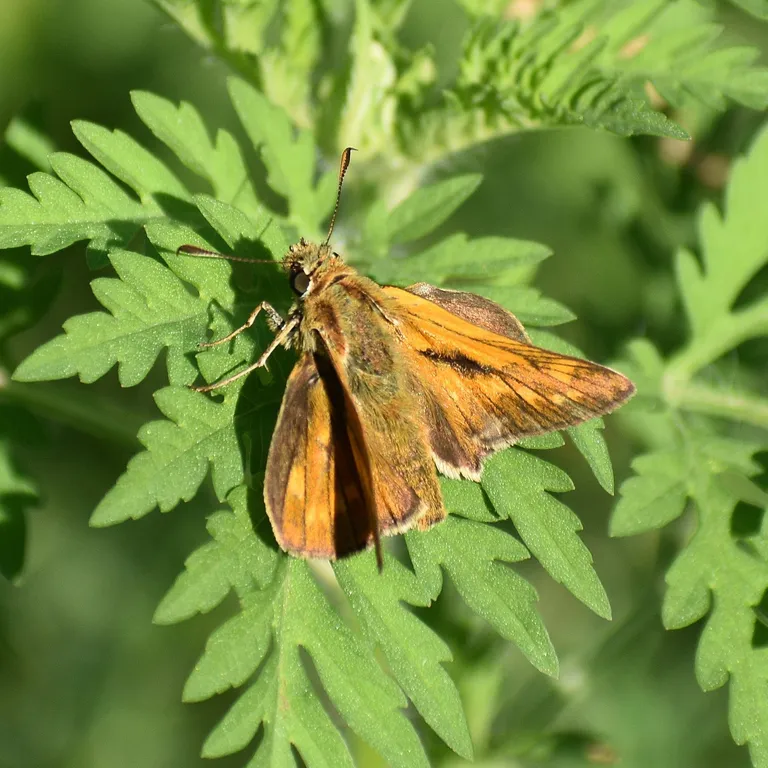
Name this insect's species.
Ochlodes sylvanus (also Ochlodes venata)
